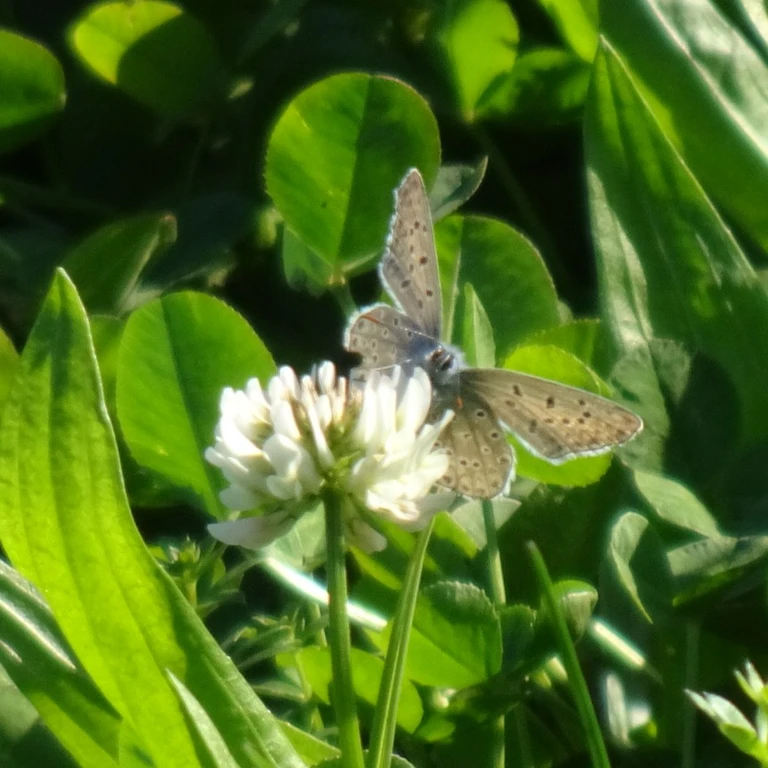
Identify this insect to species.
Polyommatus icarus
